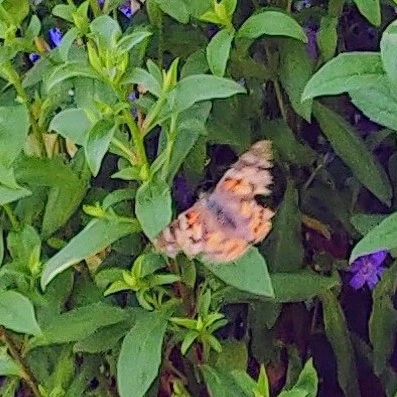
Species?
Vanessa cardui
